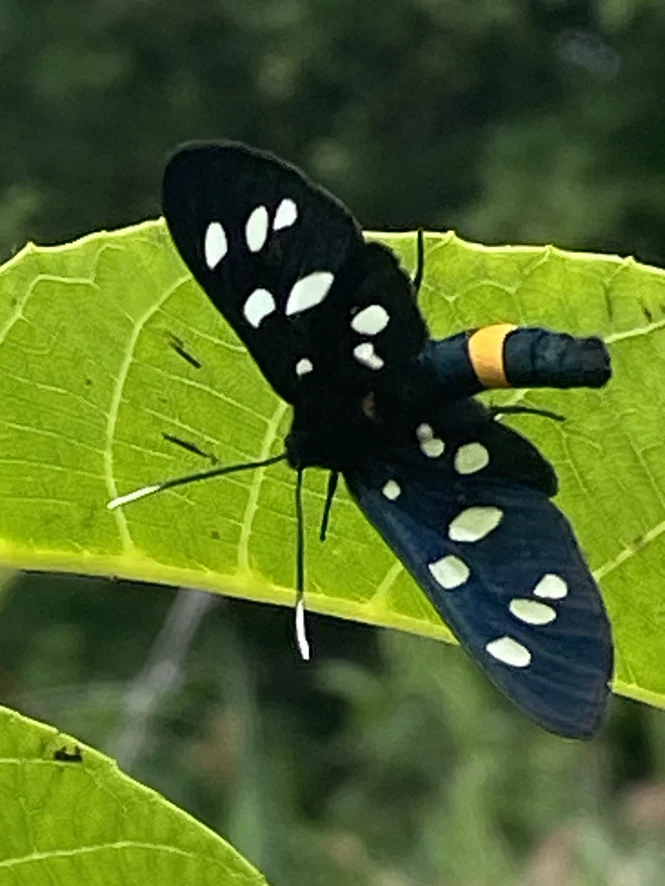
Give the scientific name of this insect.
Amata phegea
